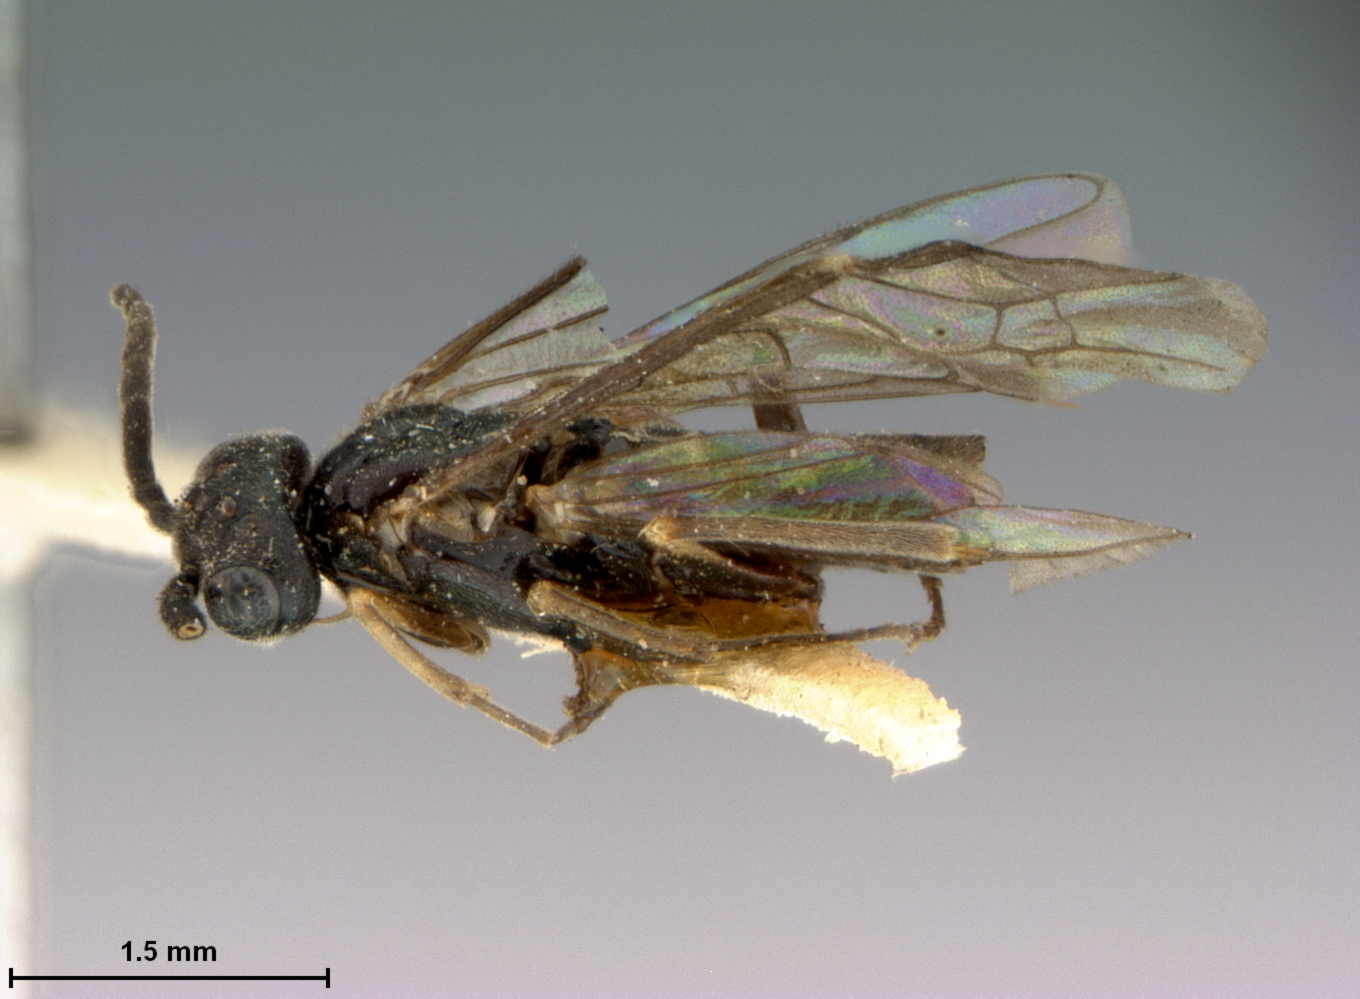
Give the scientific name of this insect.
Emphytus coloradensis
